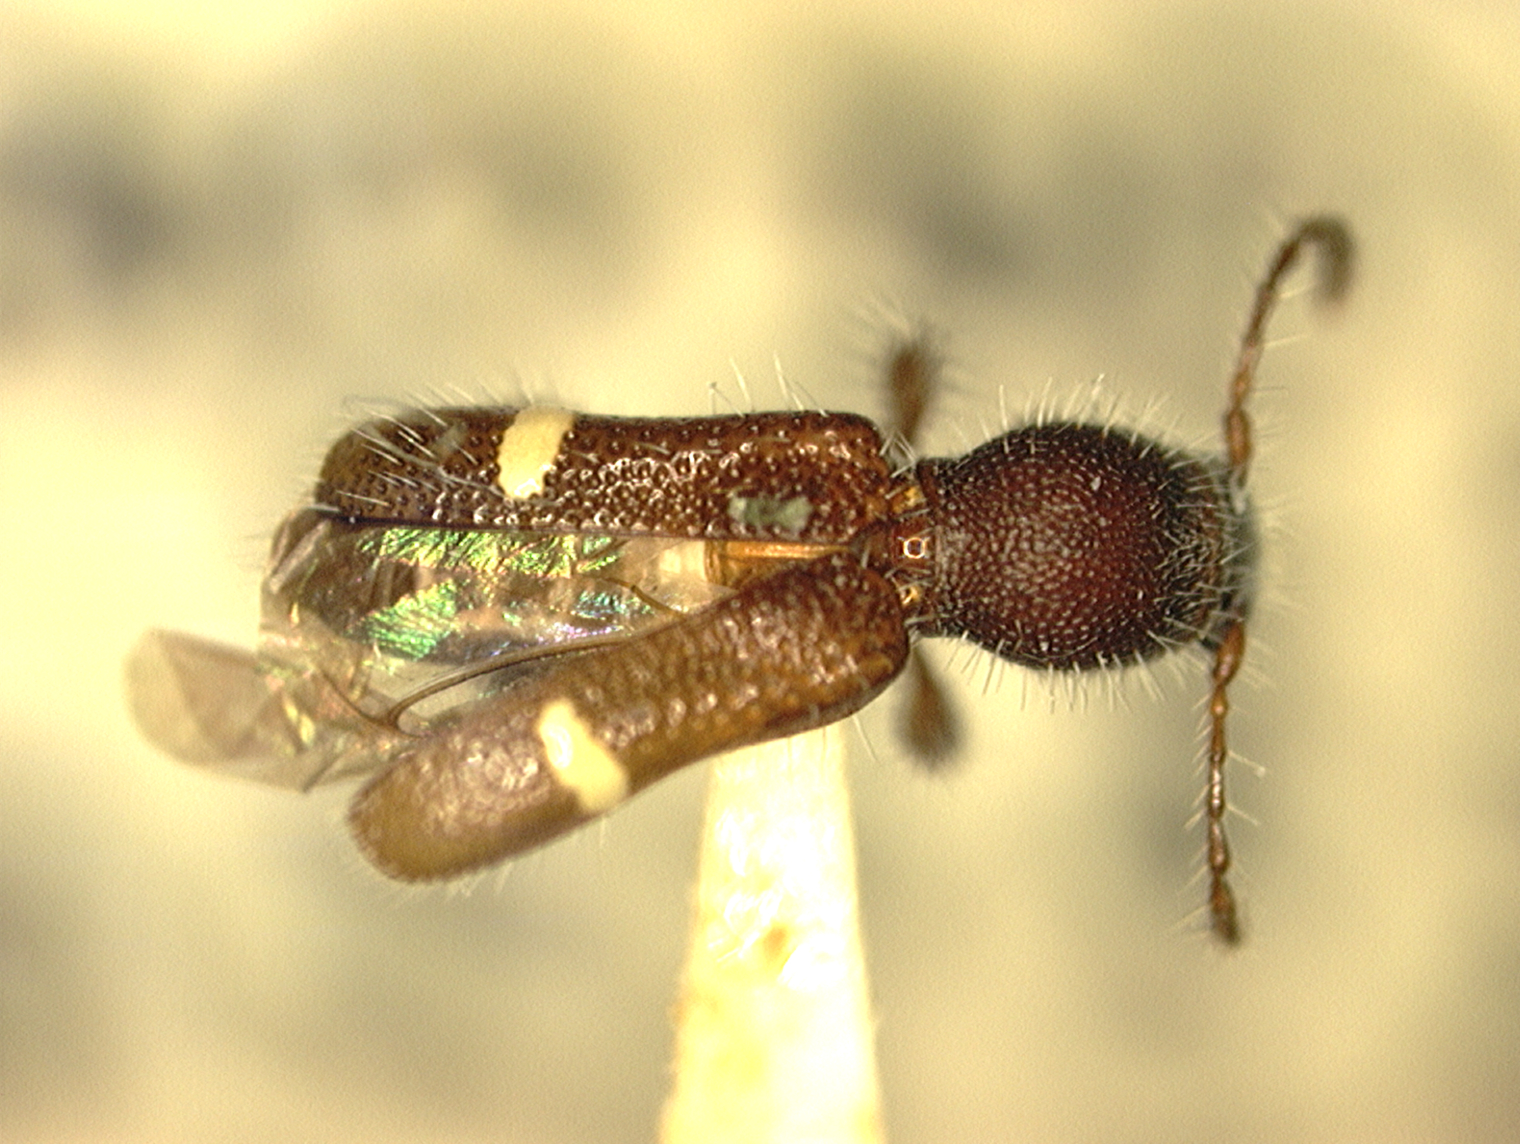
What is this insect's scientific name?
Lamproclytus elegans (also Lamproclytus oakleyi)
